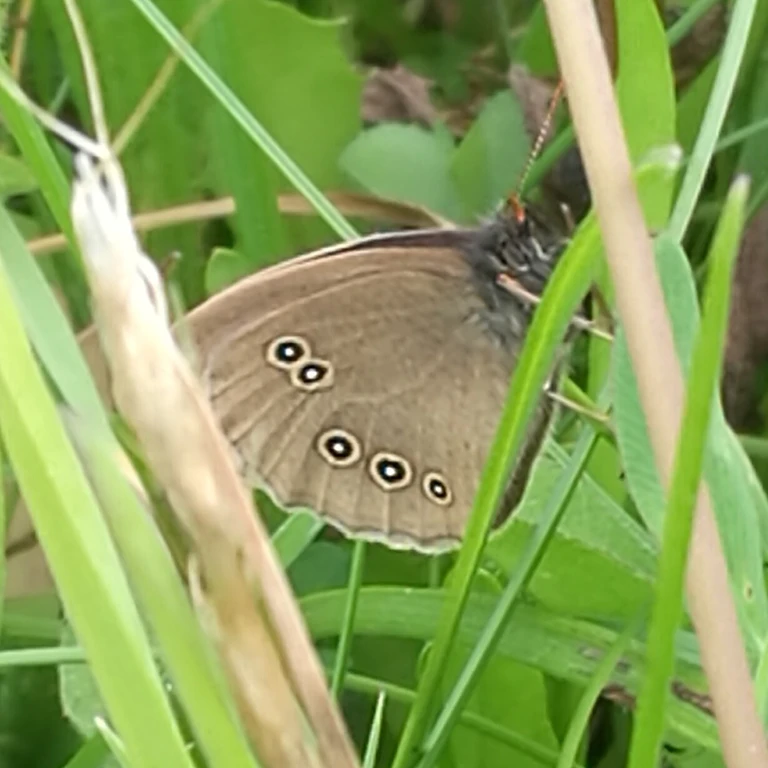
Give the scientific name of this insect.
Aphantopus hyperantus
